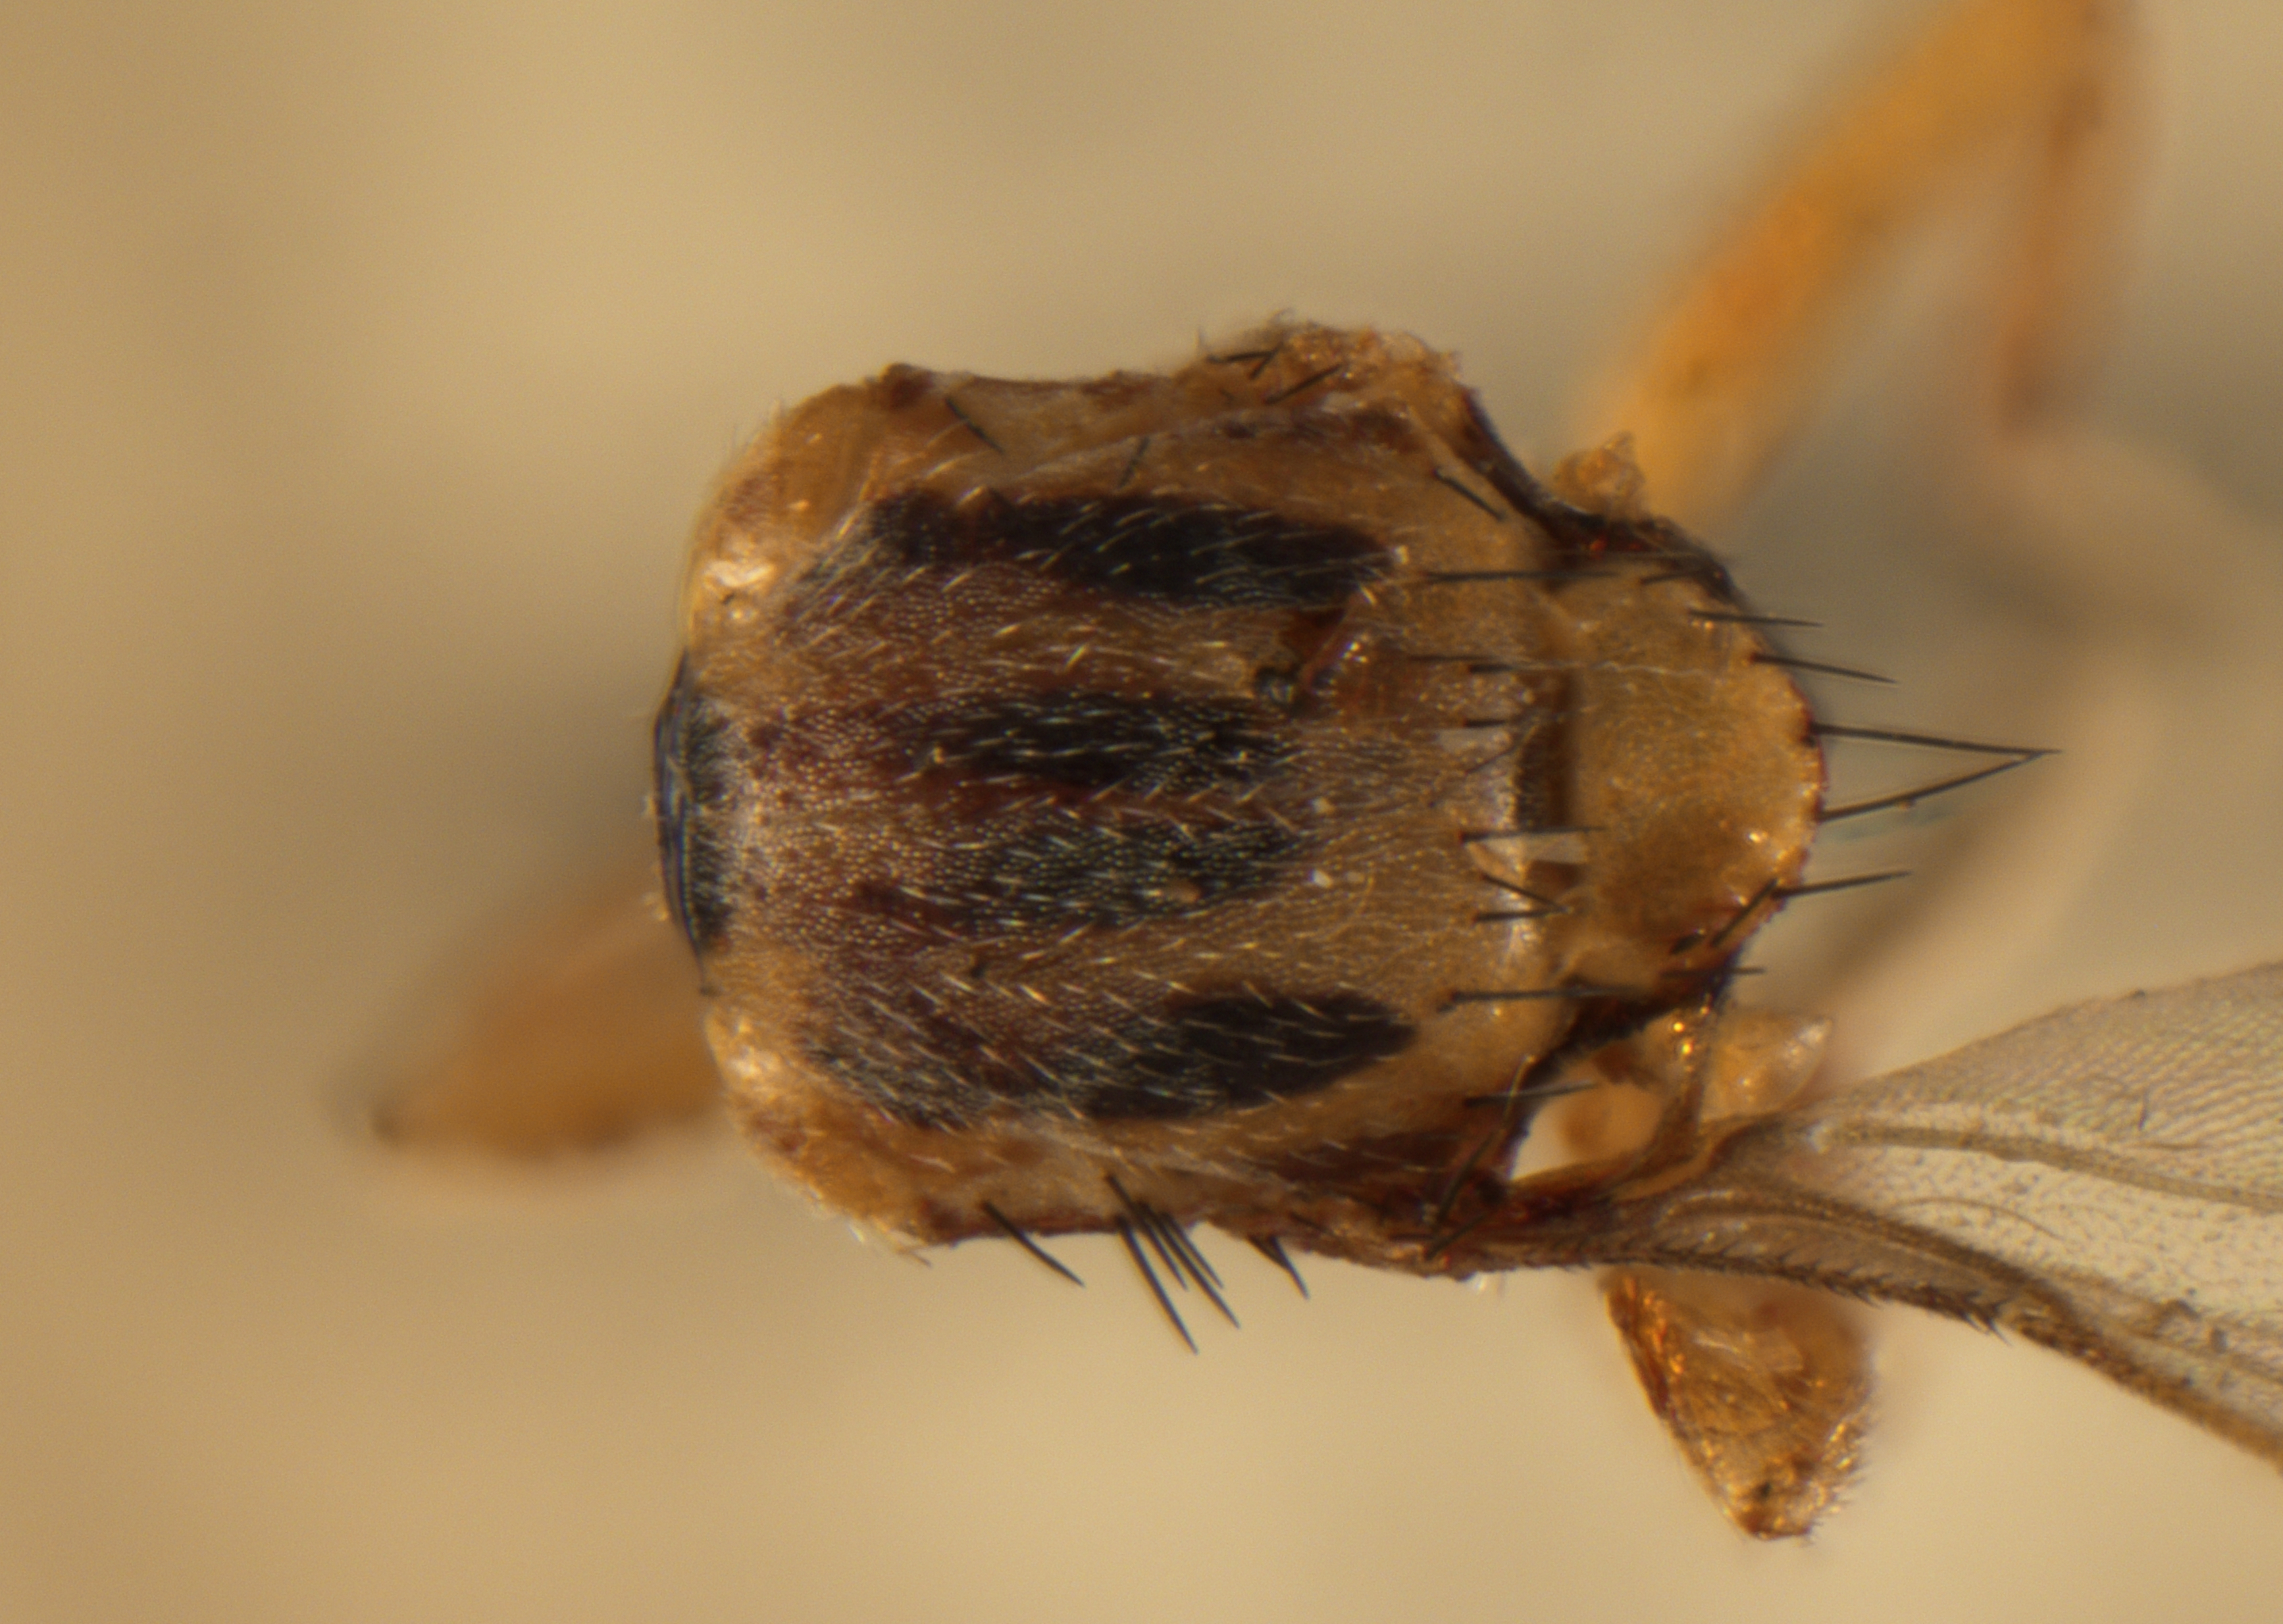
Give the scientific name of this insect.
Eugaurax floridensis
